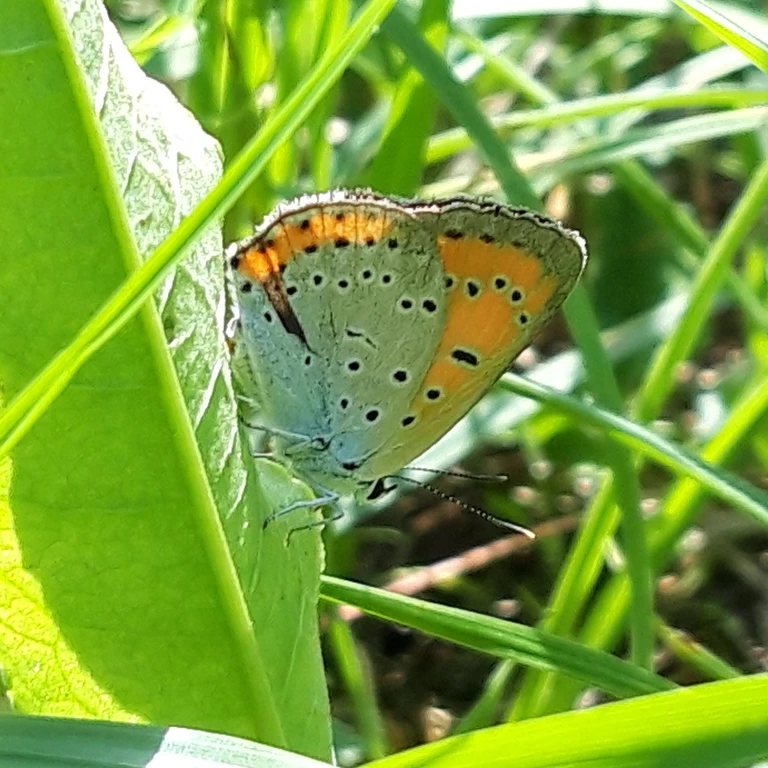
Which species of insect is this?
Lycaena dispar
